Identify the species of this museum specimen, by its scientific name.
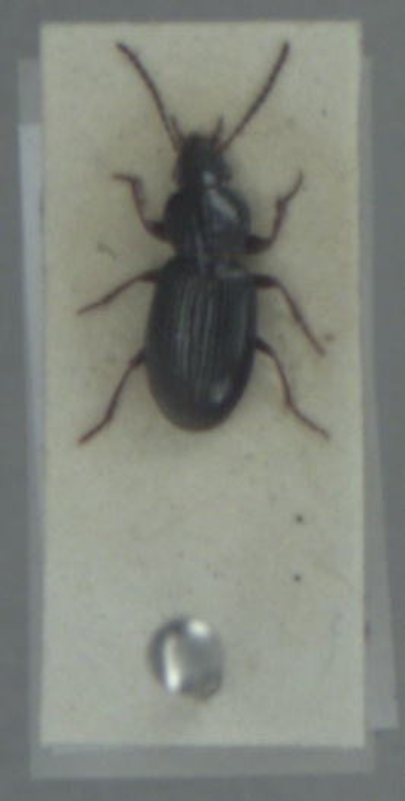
Pterostichus diligens
